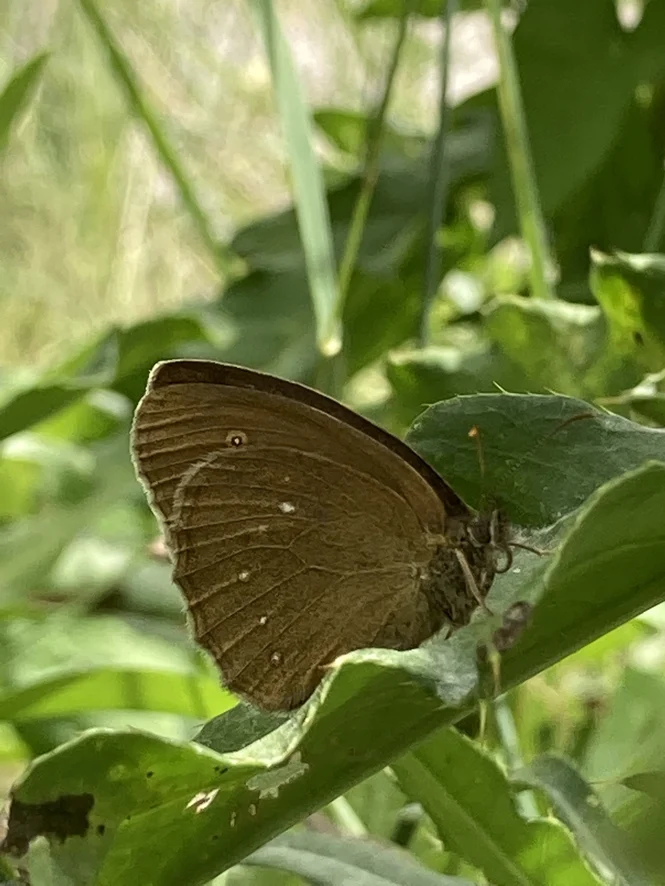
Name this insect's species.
Aphantopus hyperantus
